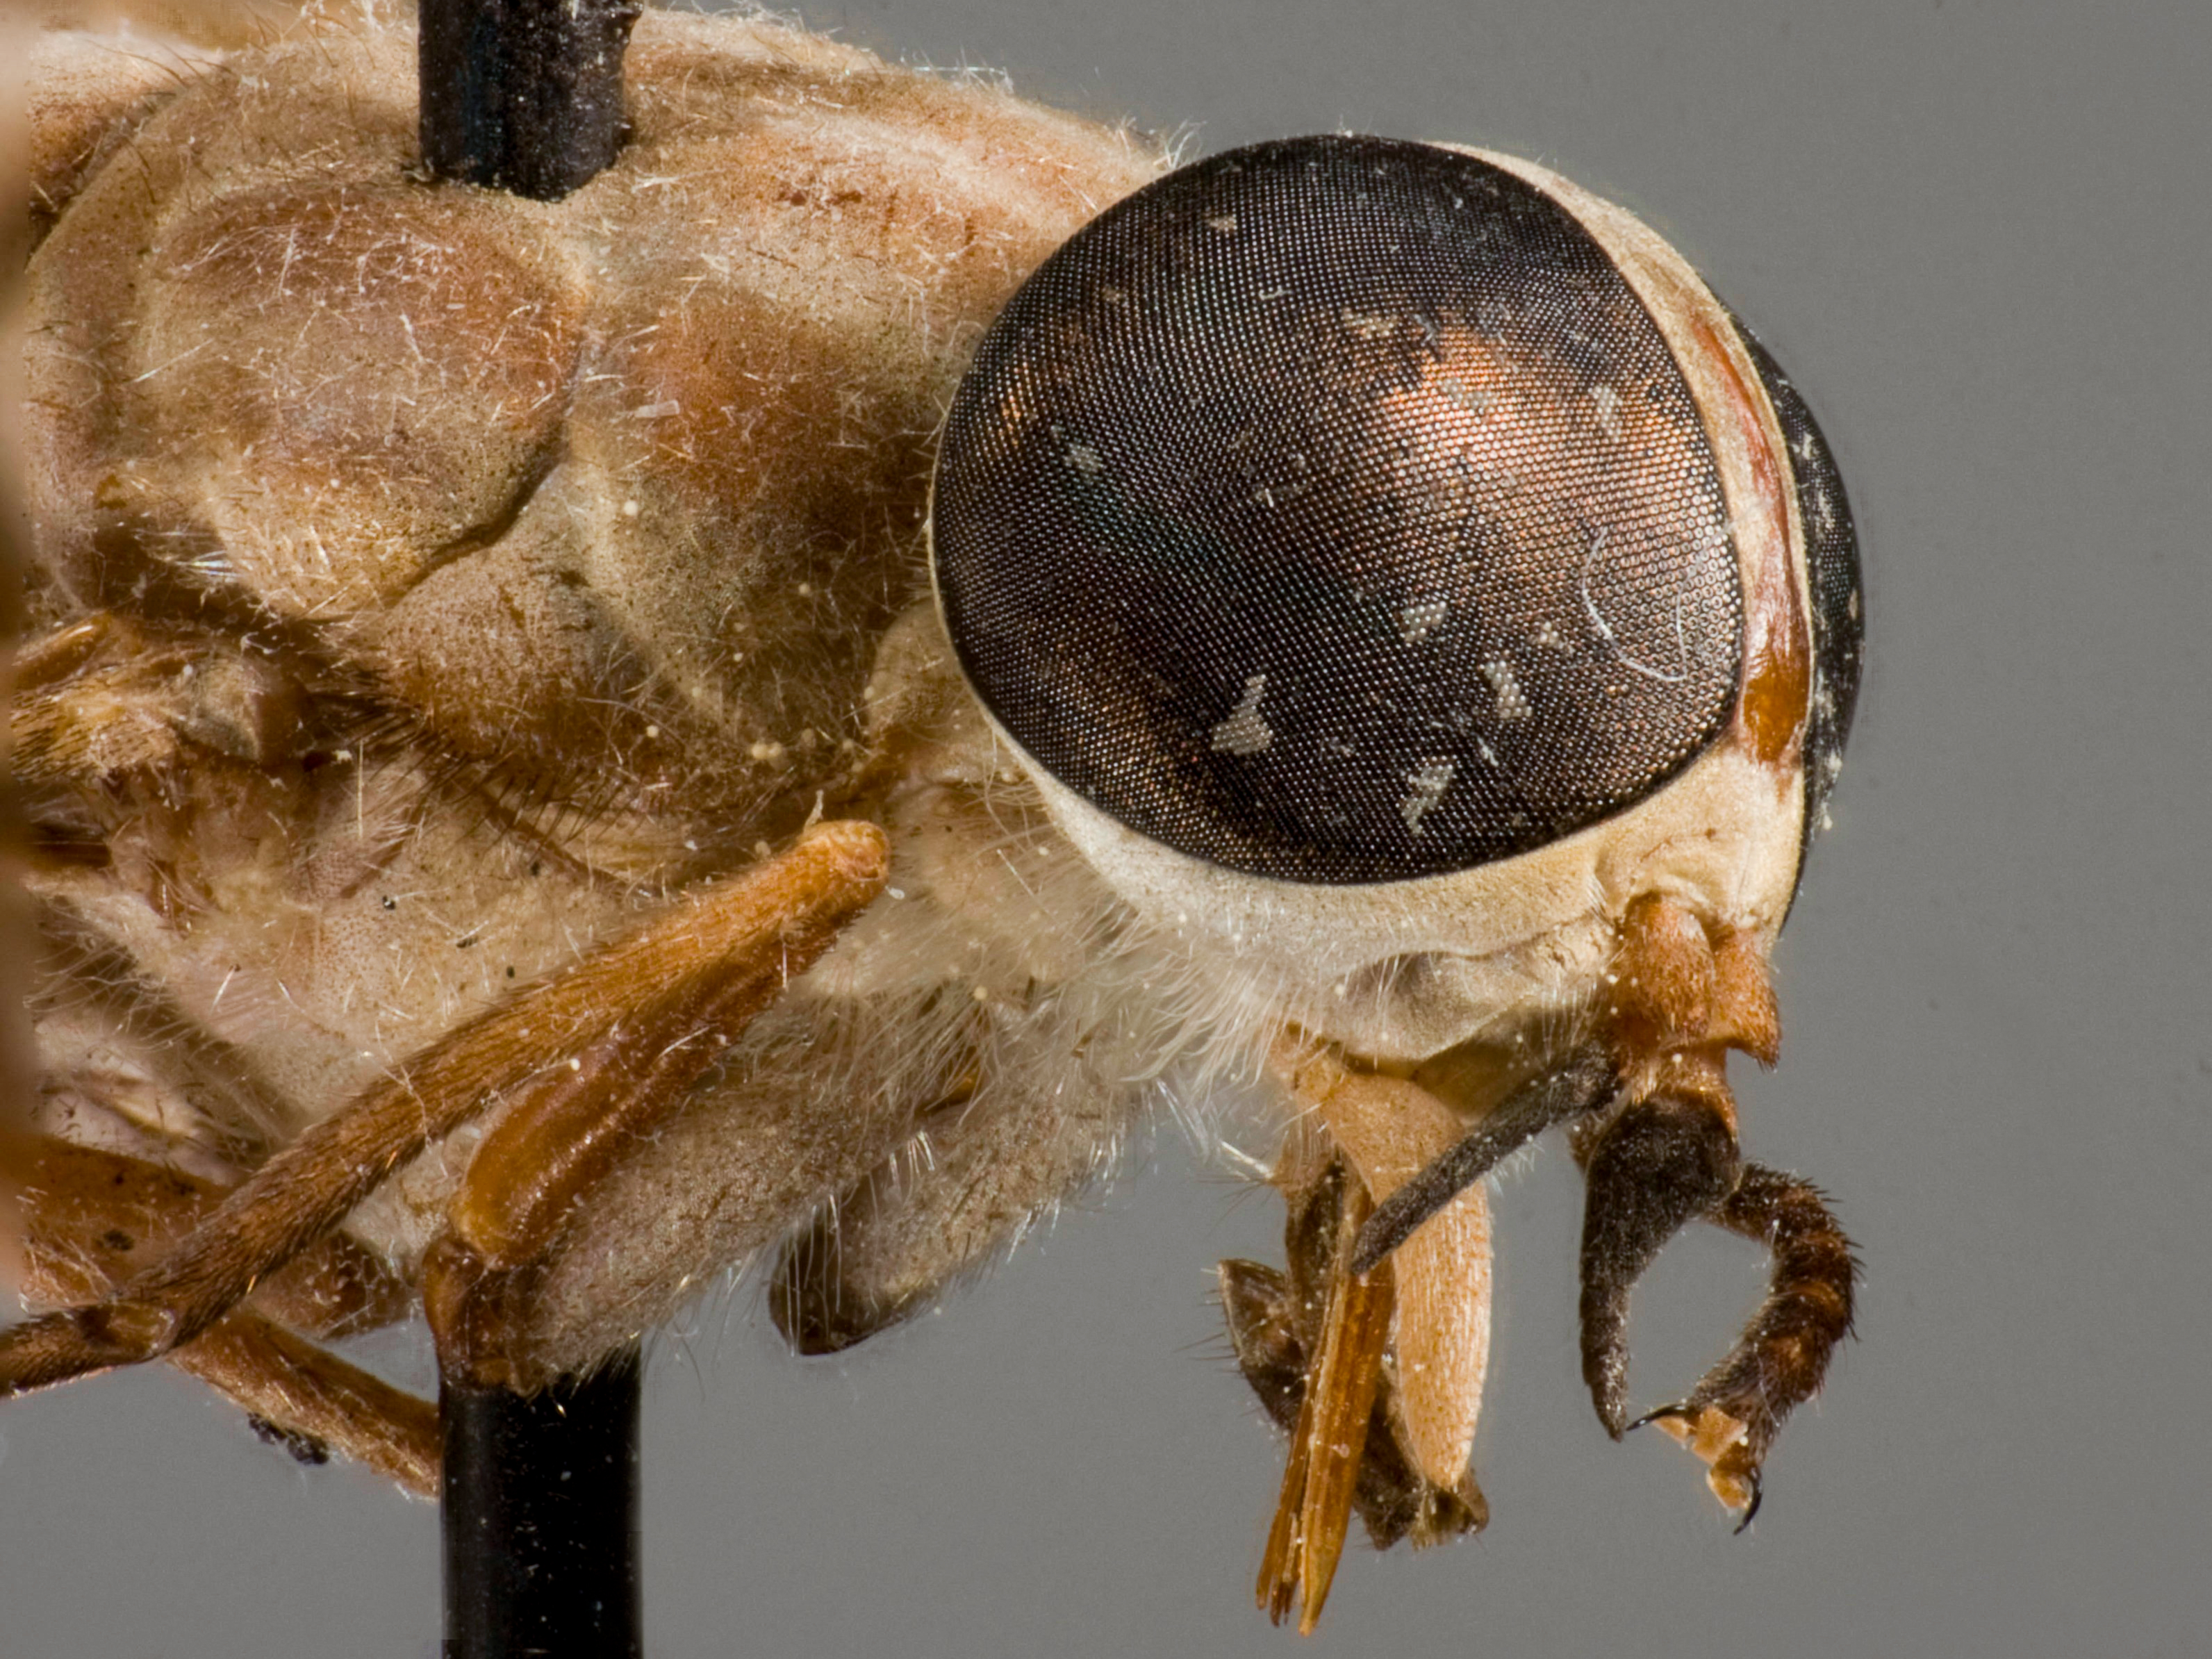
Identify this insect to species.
Tabanus coarctatus
